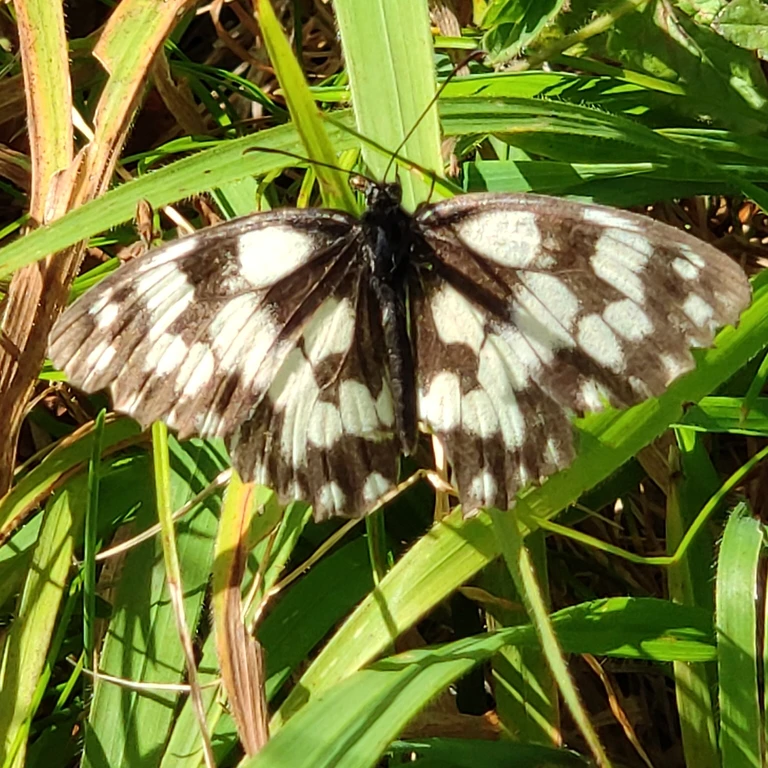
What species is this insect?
Melanargia galathea
